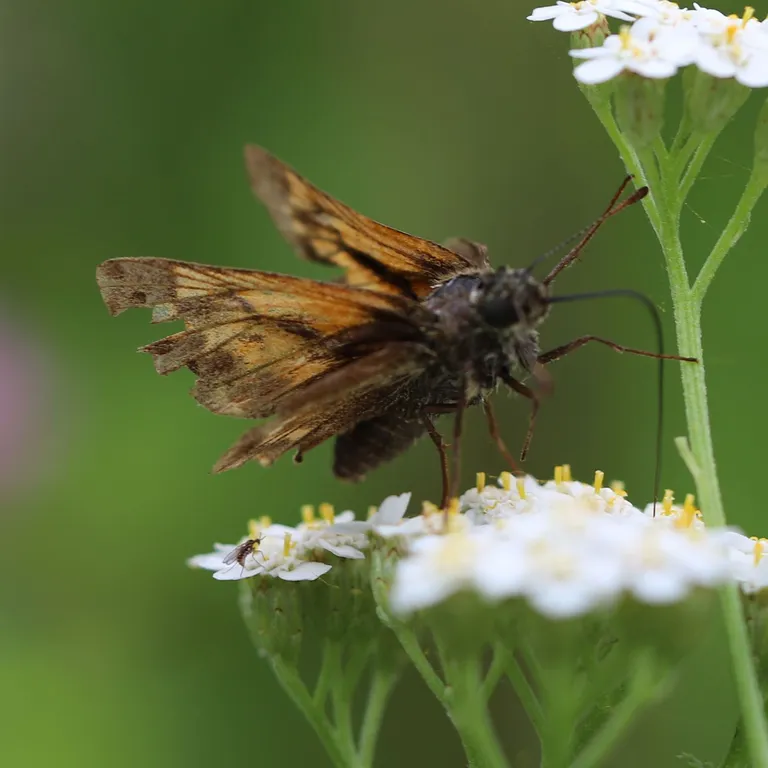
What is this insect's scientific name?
Ochlodes sylvanus (also Ochlodes venata)
